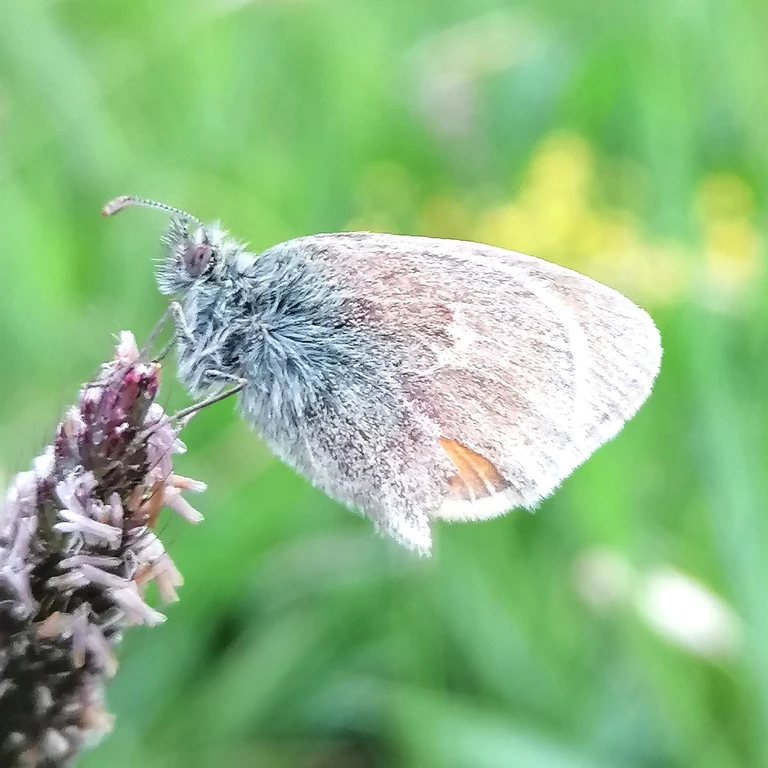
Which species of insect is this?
Coenonympha pamphilus
